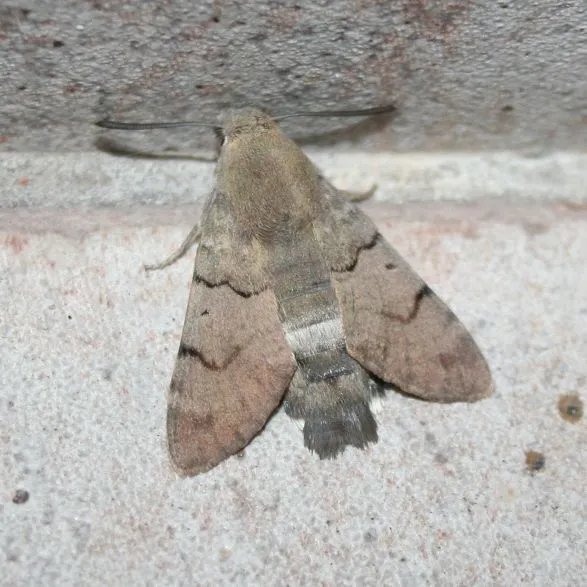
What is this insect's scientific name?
Macroglossum stellatarum
